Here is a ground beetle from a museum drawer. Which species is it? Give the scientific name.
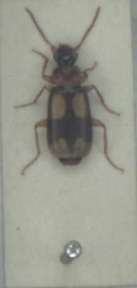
Dromius quadrimaculatus
